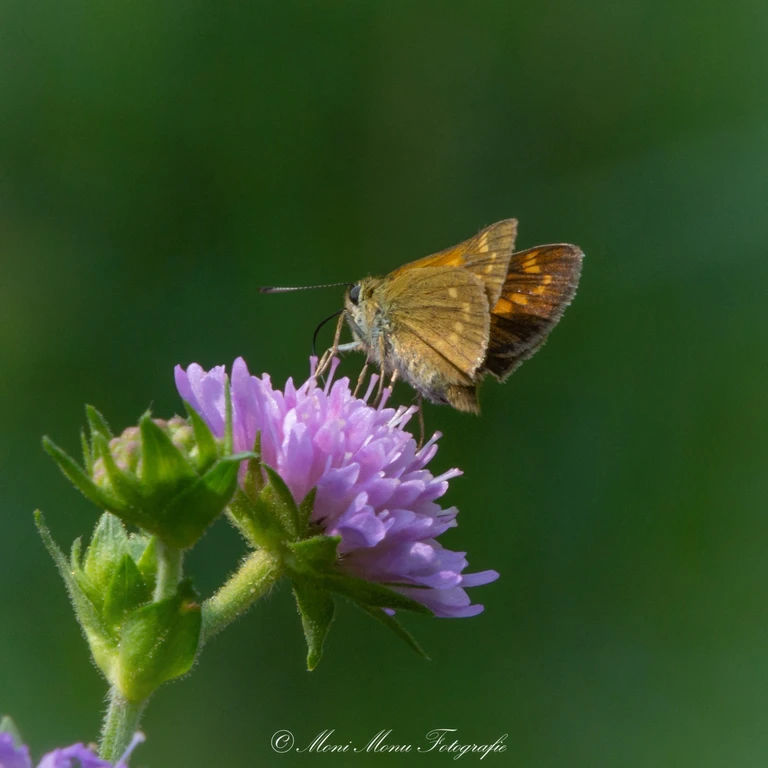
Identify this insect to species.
Ochlodes sylvanus (also Ochlodes venata)
